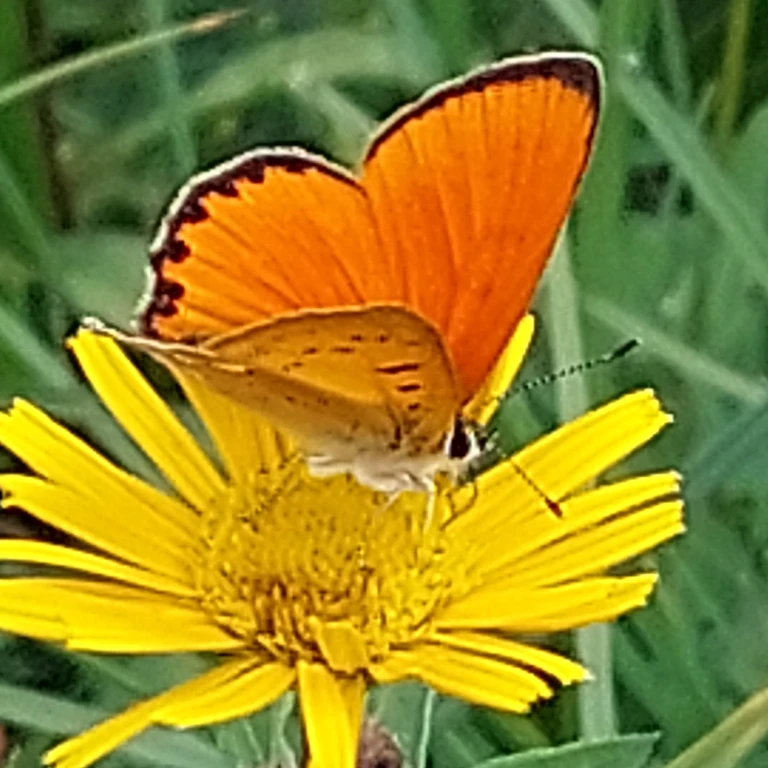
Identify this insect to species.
Lycaena virgaureae
